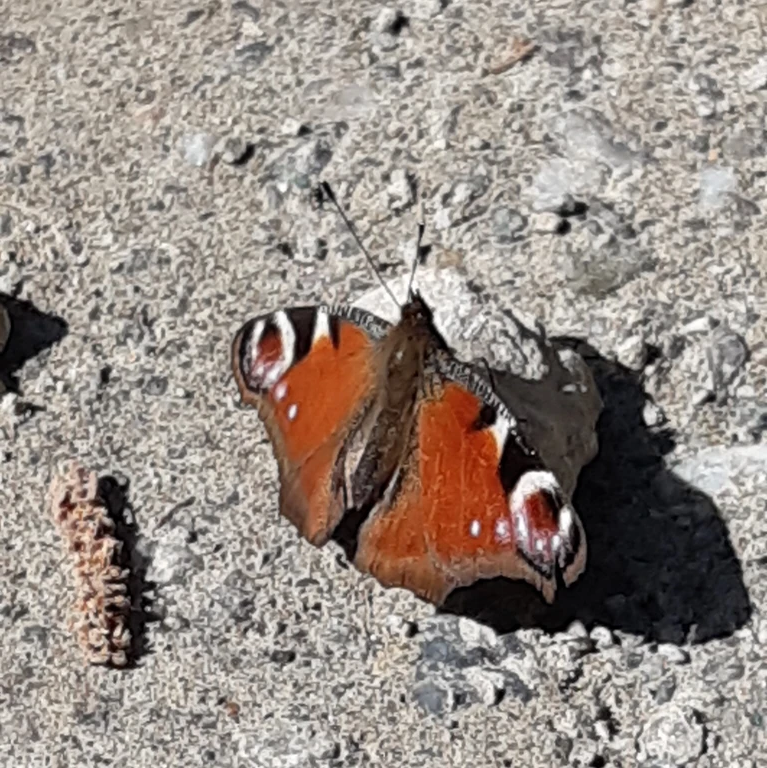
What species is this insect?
Aglais io
